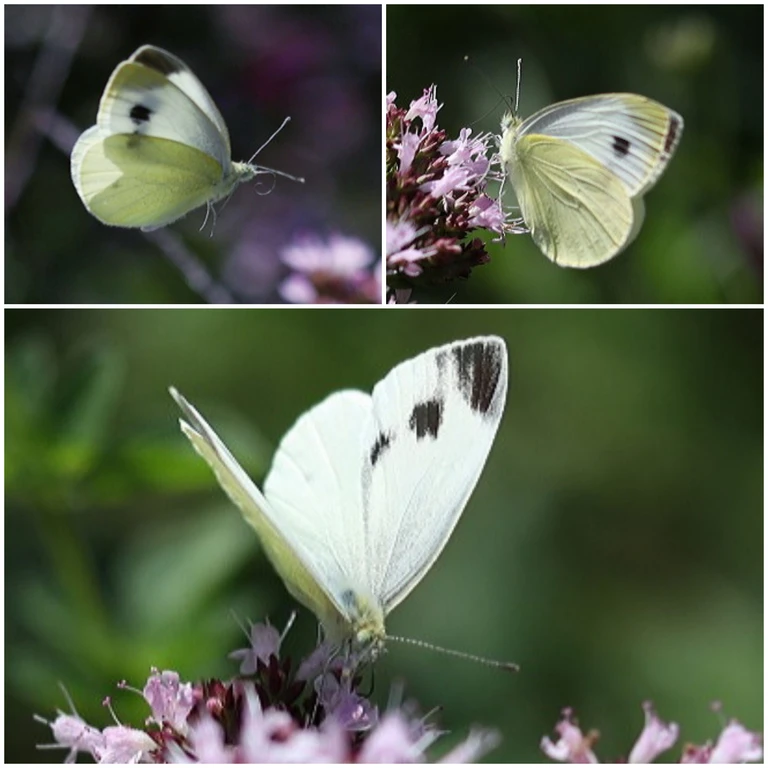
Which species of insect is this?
Pieris mannii
